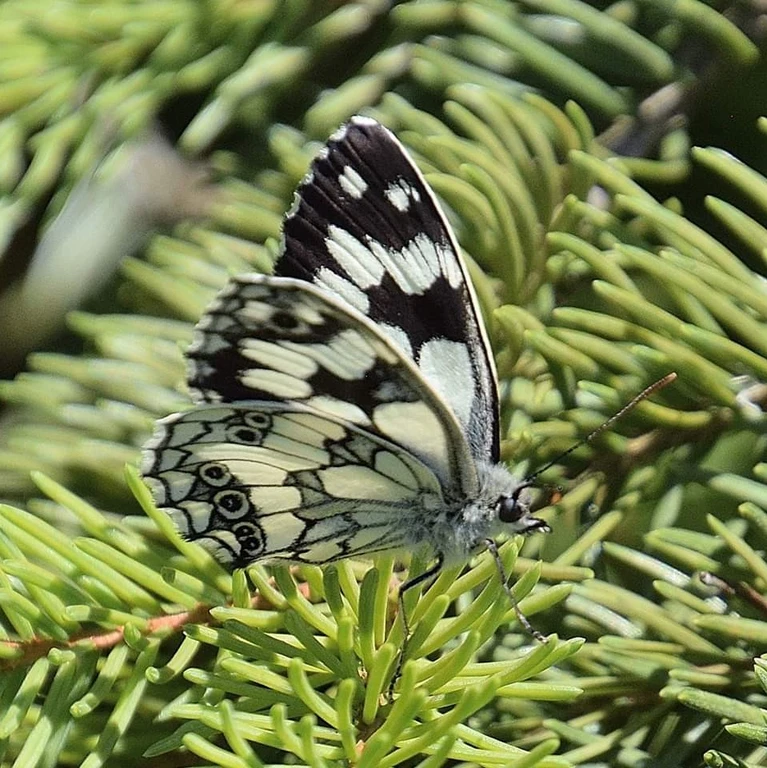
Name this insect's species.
Melanargia galathea
